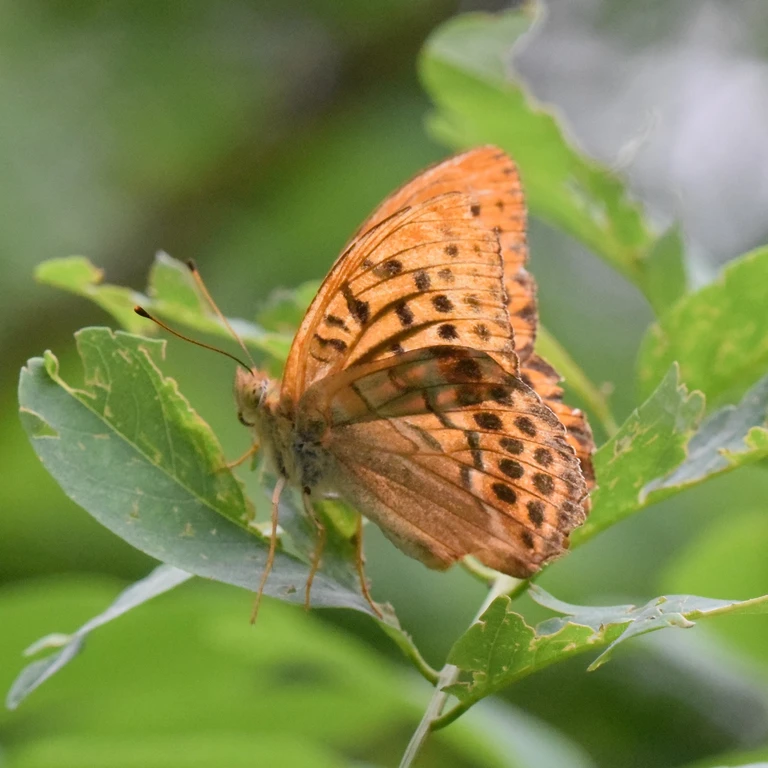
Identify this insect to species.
Argynnis paphia
